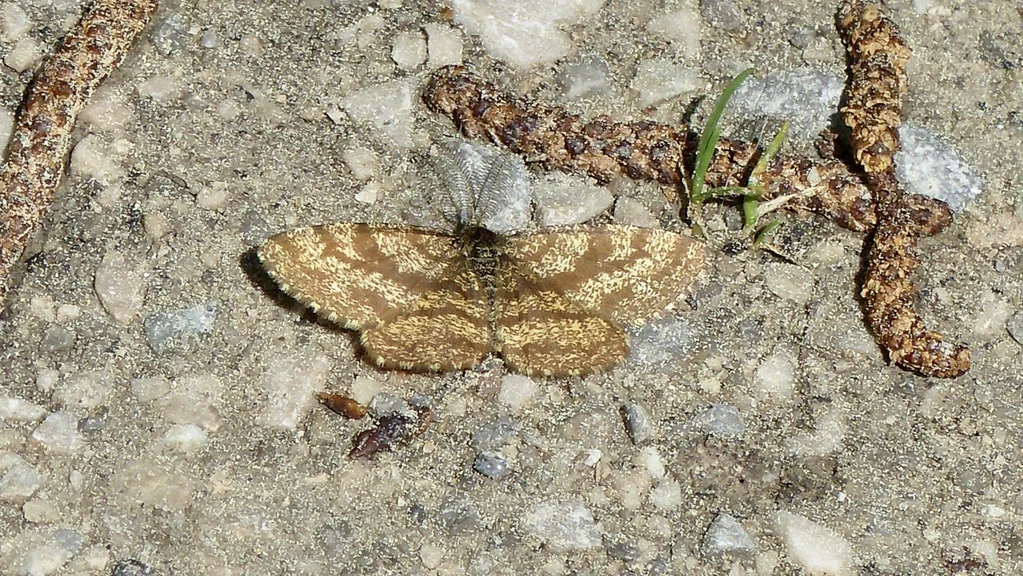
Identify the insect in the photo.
Ematurga atomaria
